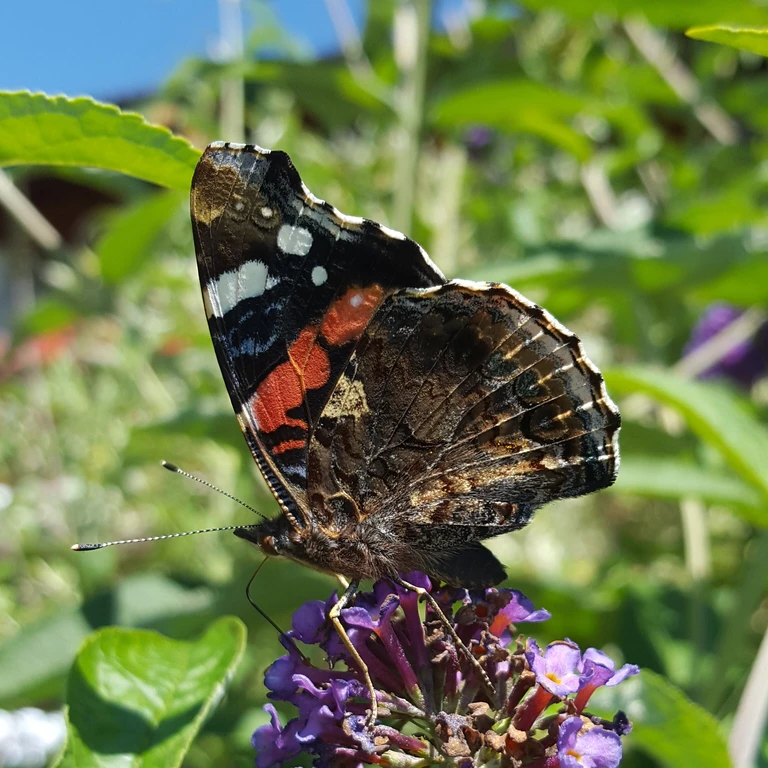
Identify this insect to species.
Vanessa atalanta
